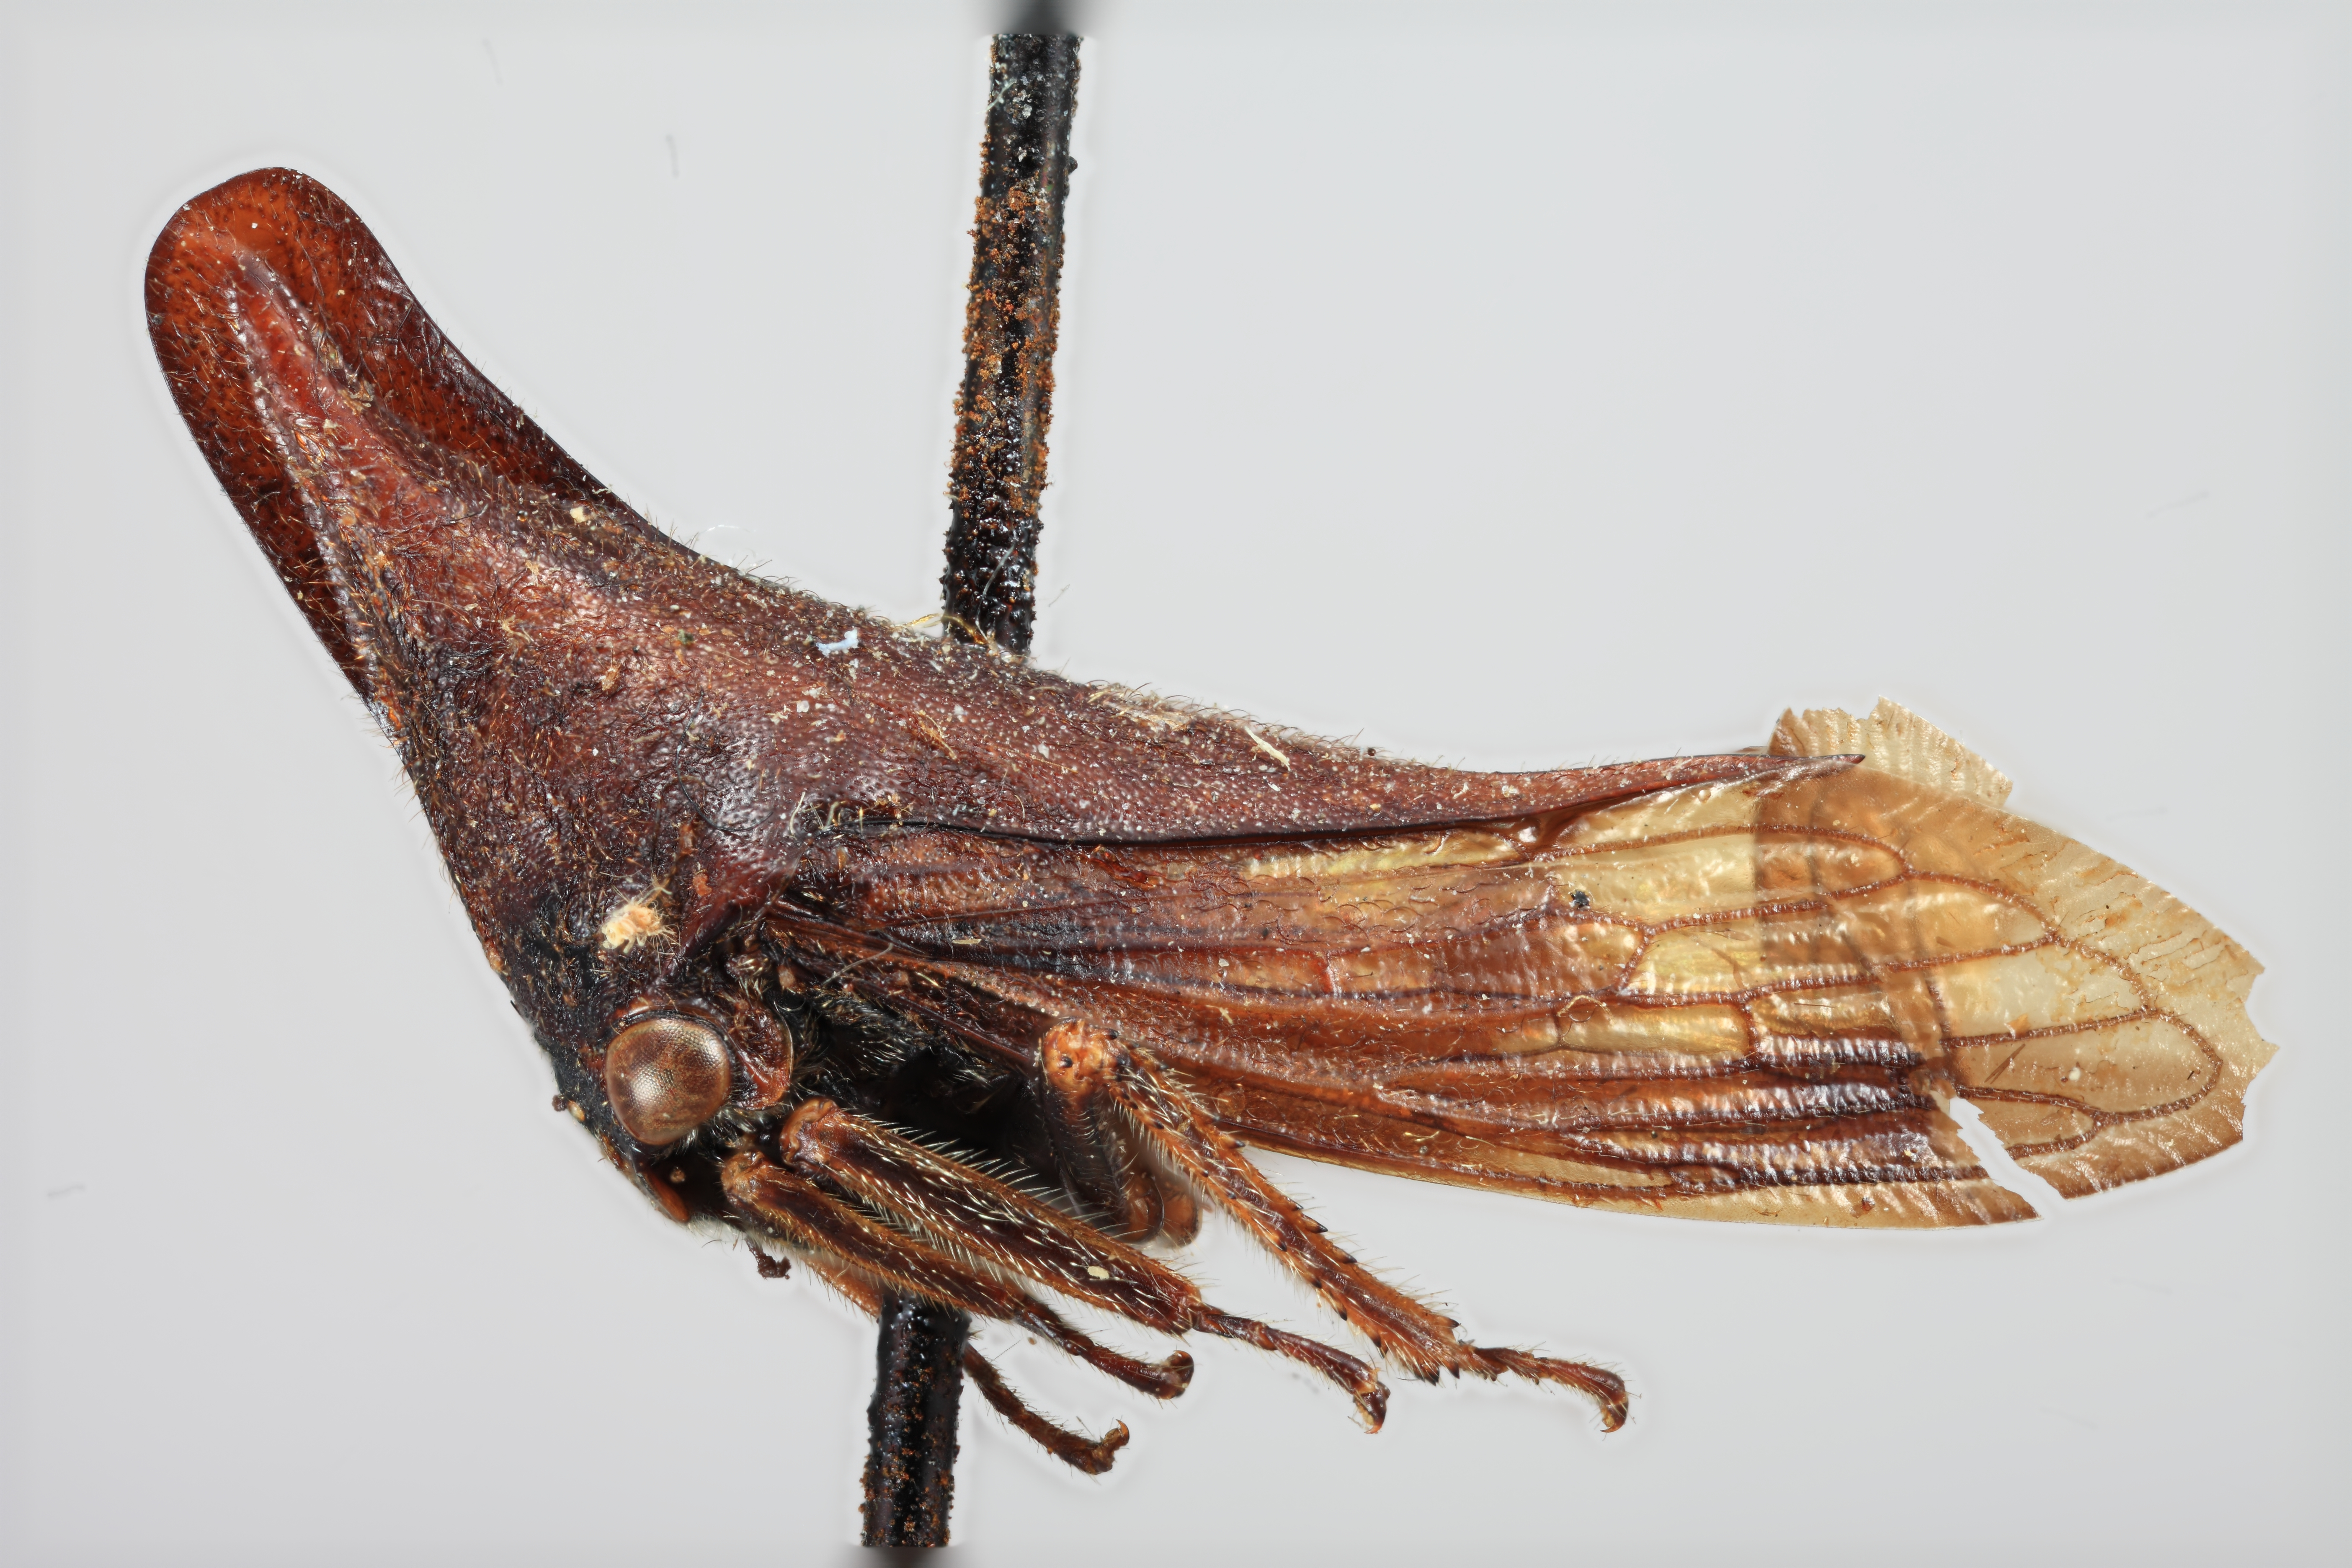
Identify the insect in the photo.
Aconophora laminata
